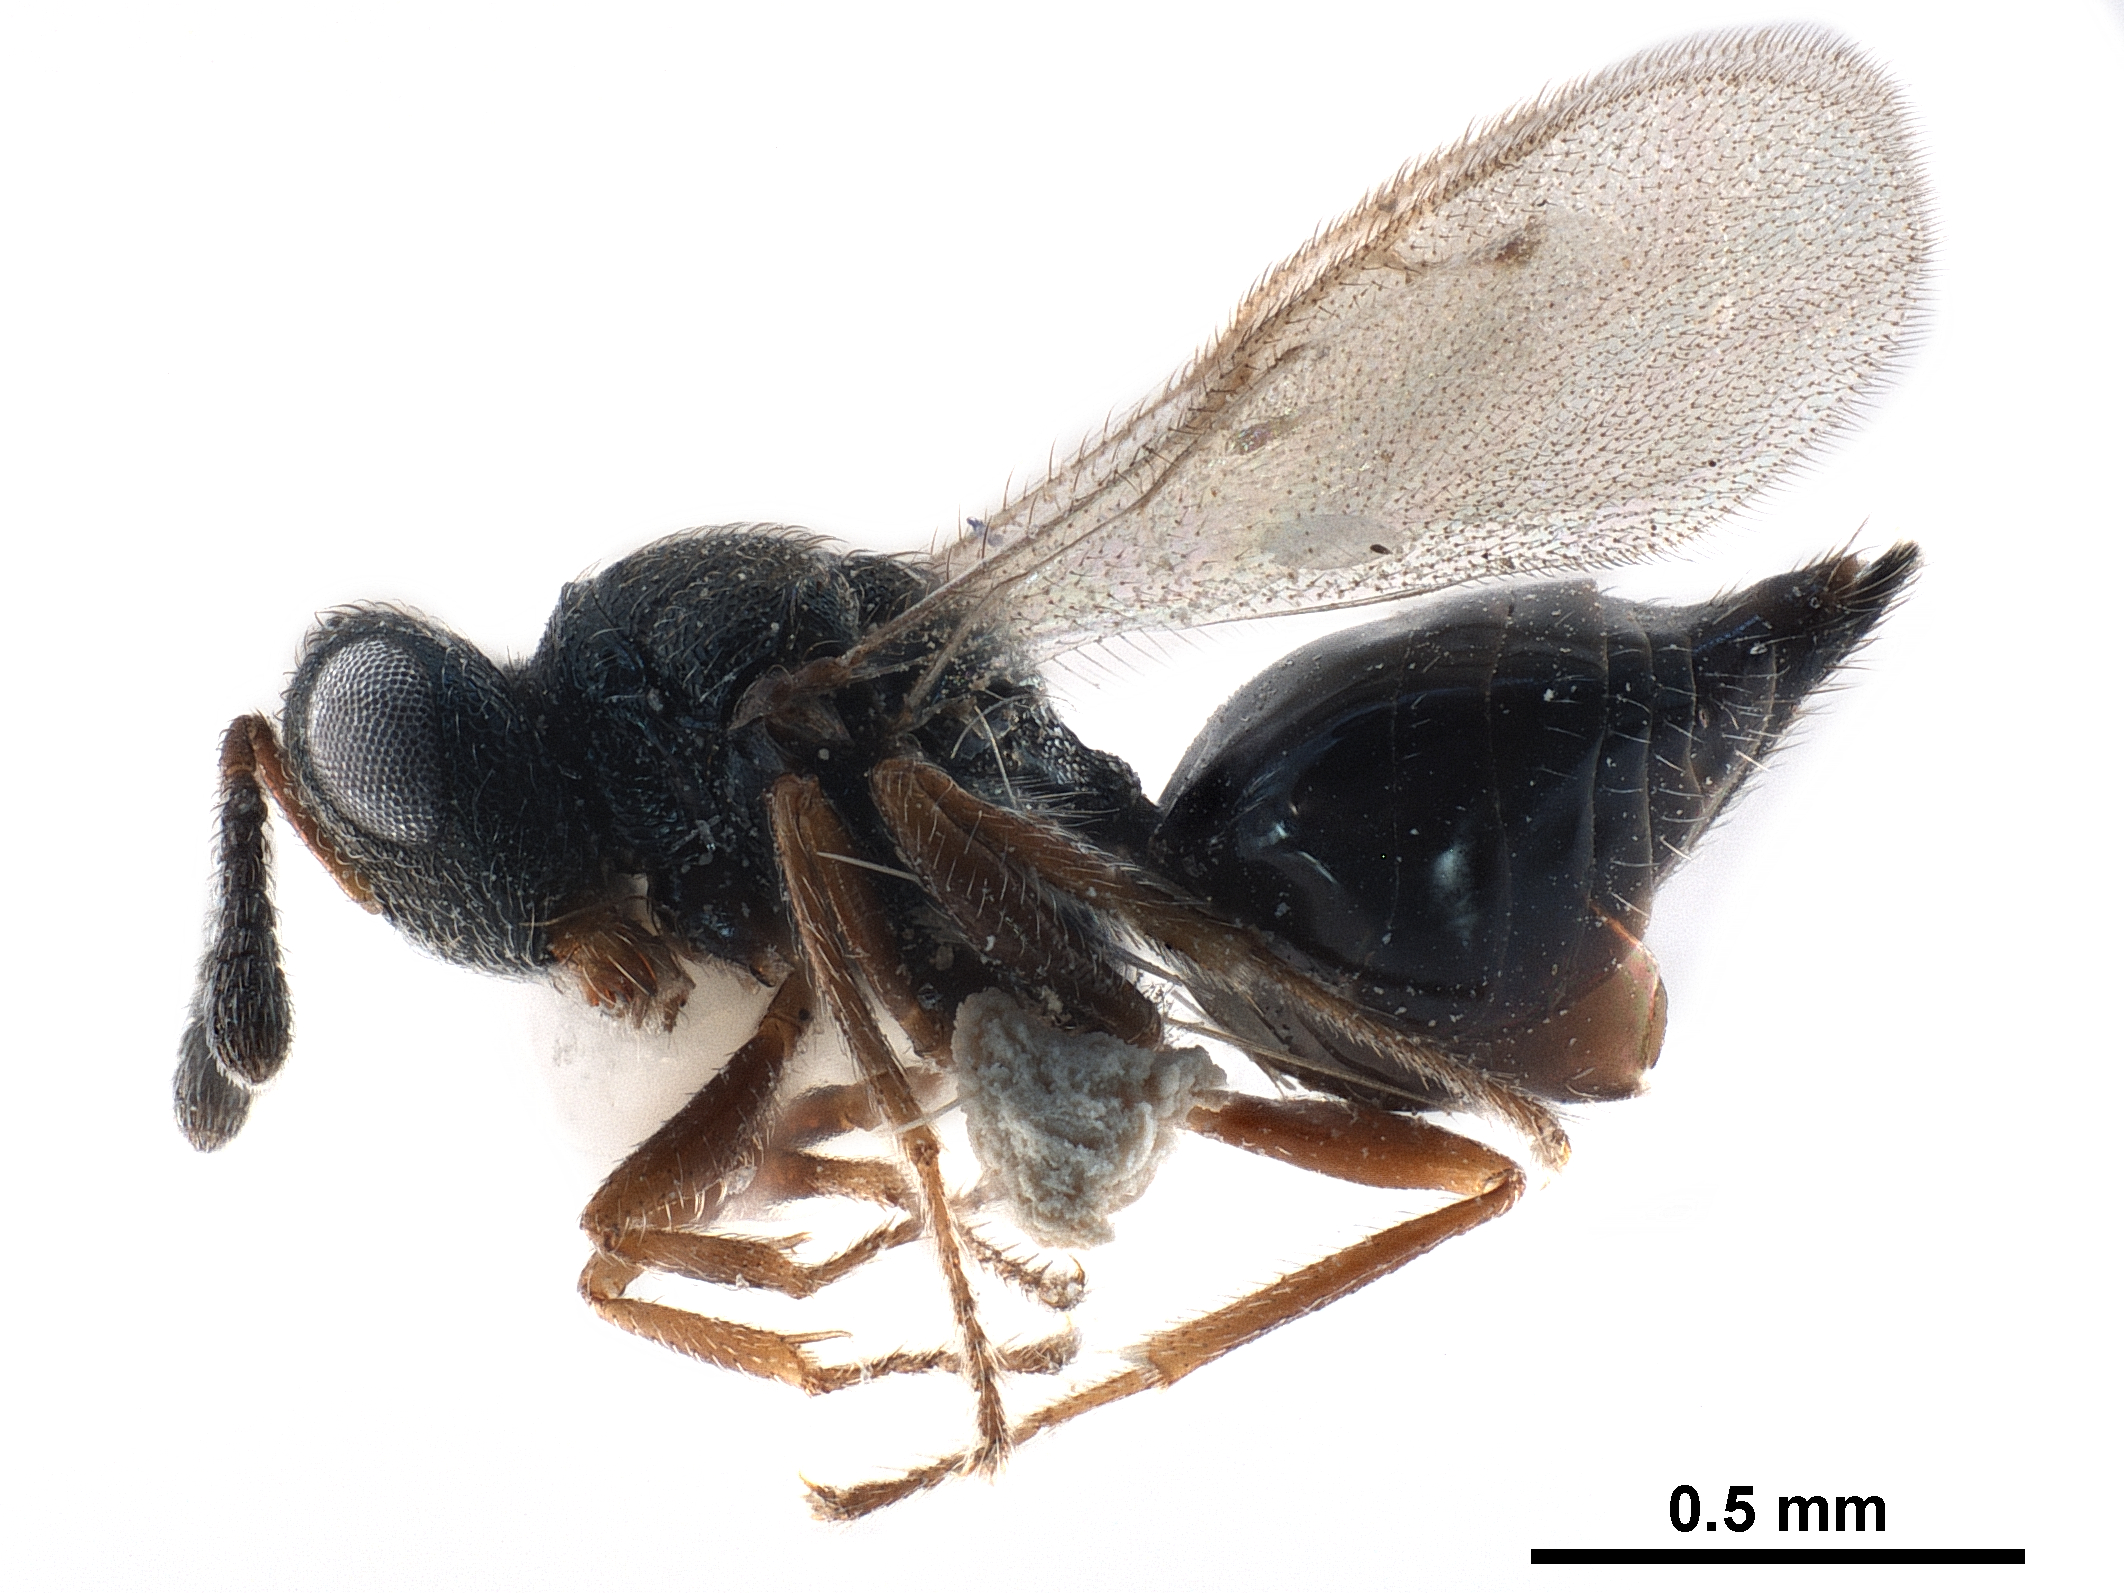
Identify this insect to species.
Urolepis rufipes
